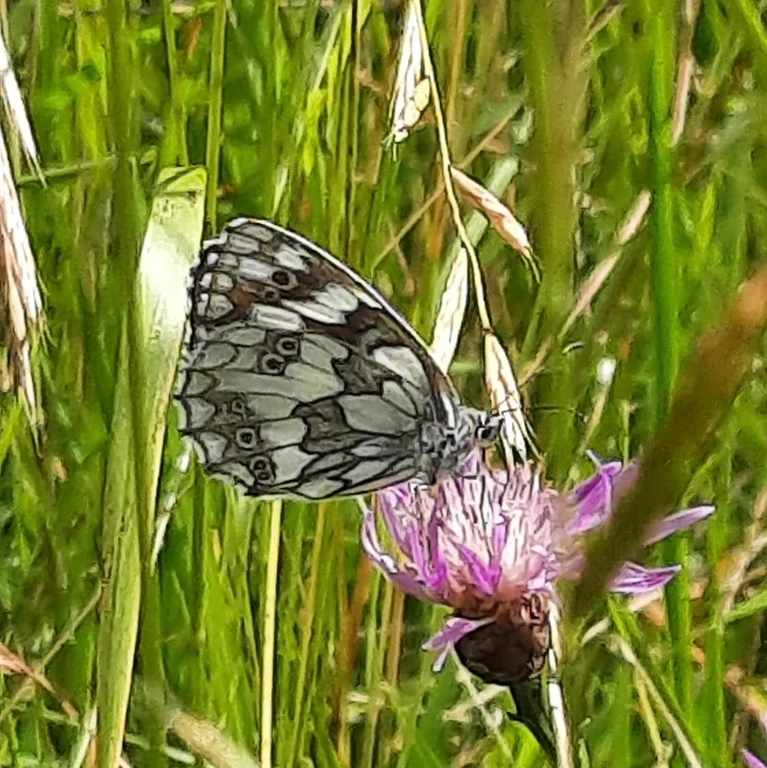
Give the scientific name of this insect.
Melanargia galathea
